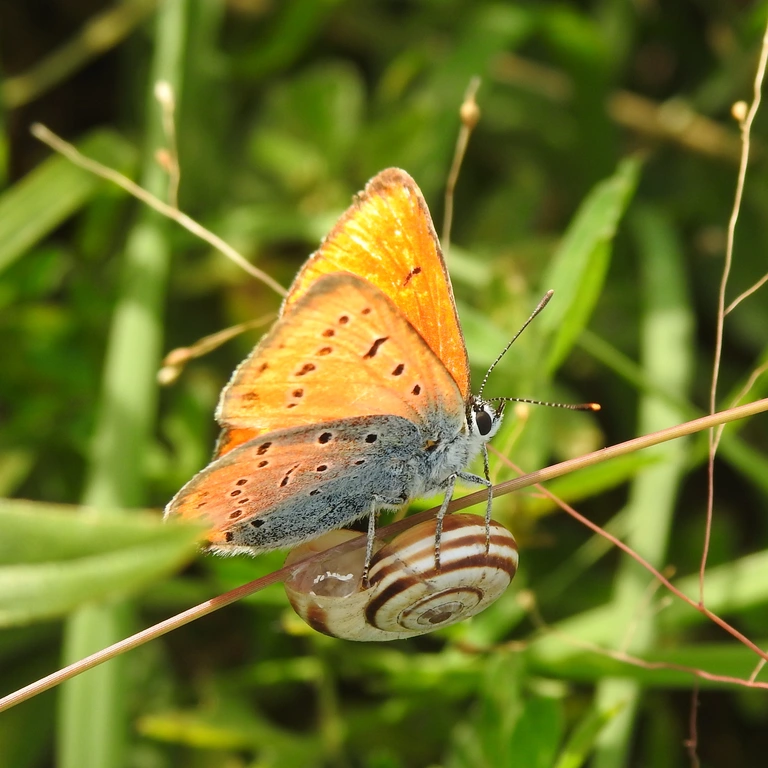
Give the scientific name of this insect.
Lycaena dispar
